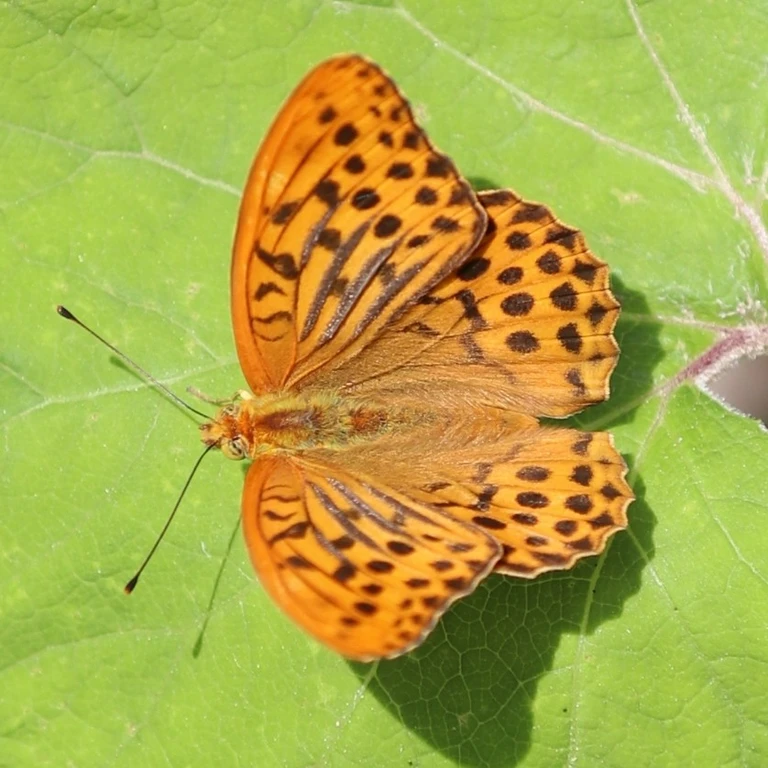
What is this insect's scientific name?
Argynnis paphia
